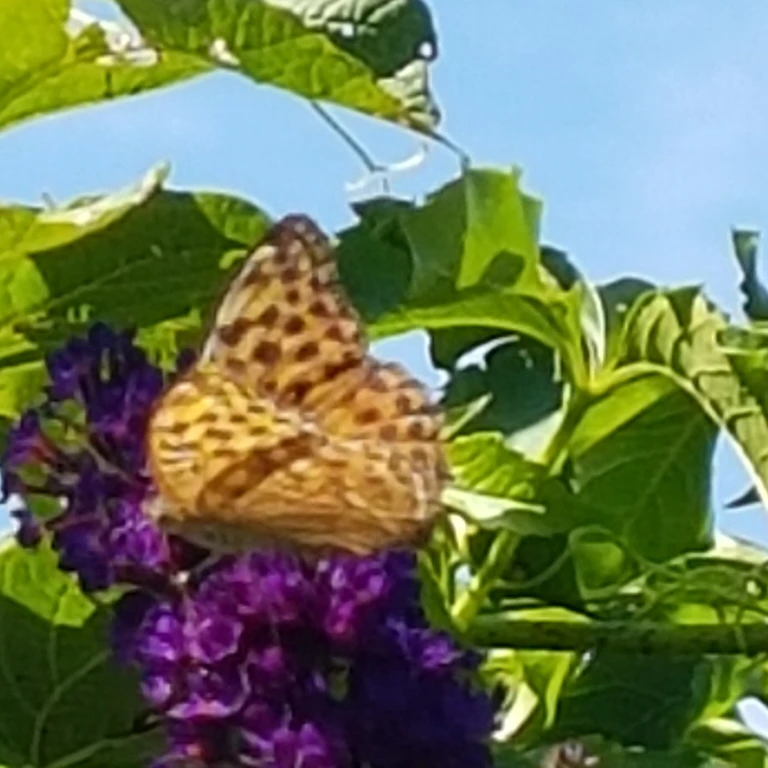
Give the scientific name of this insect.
Argynnis paphia
